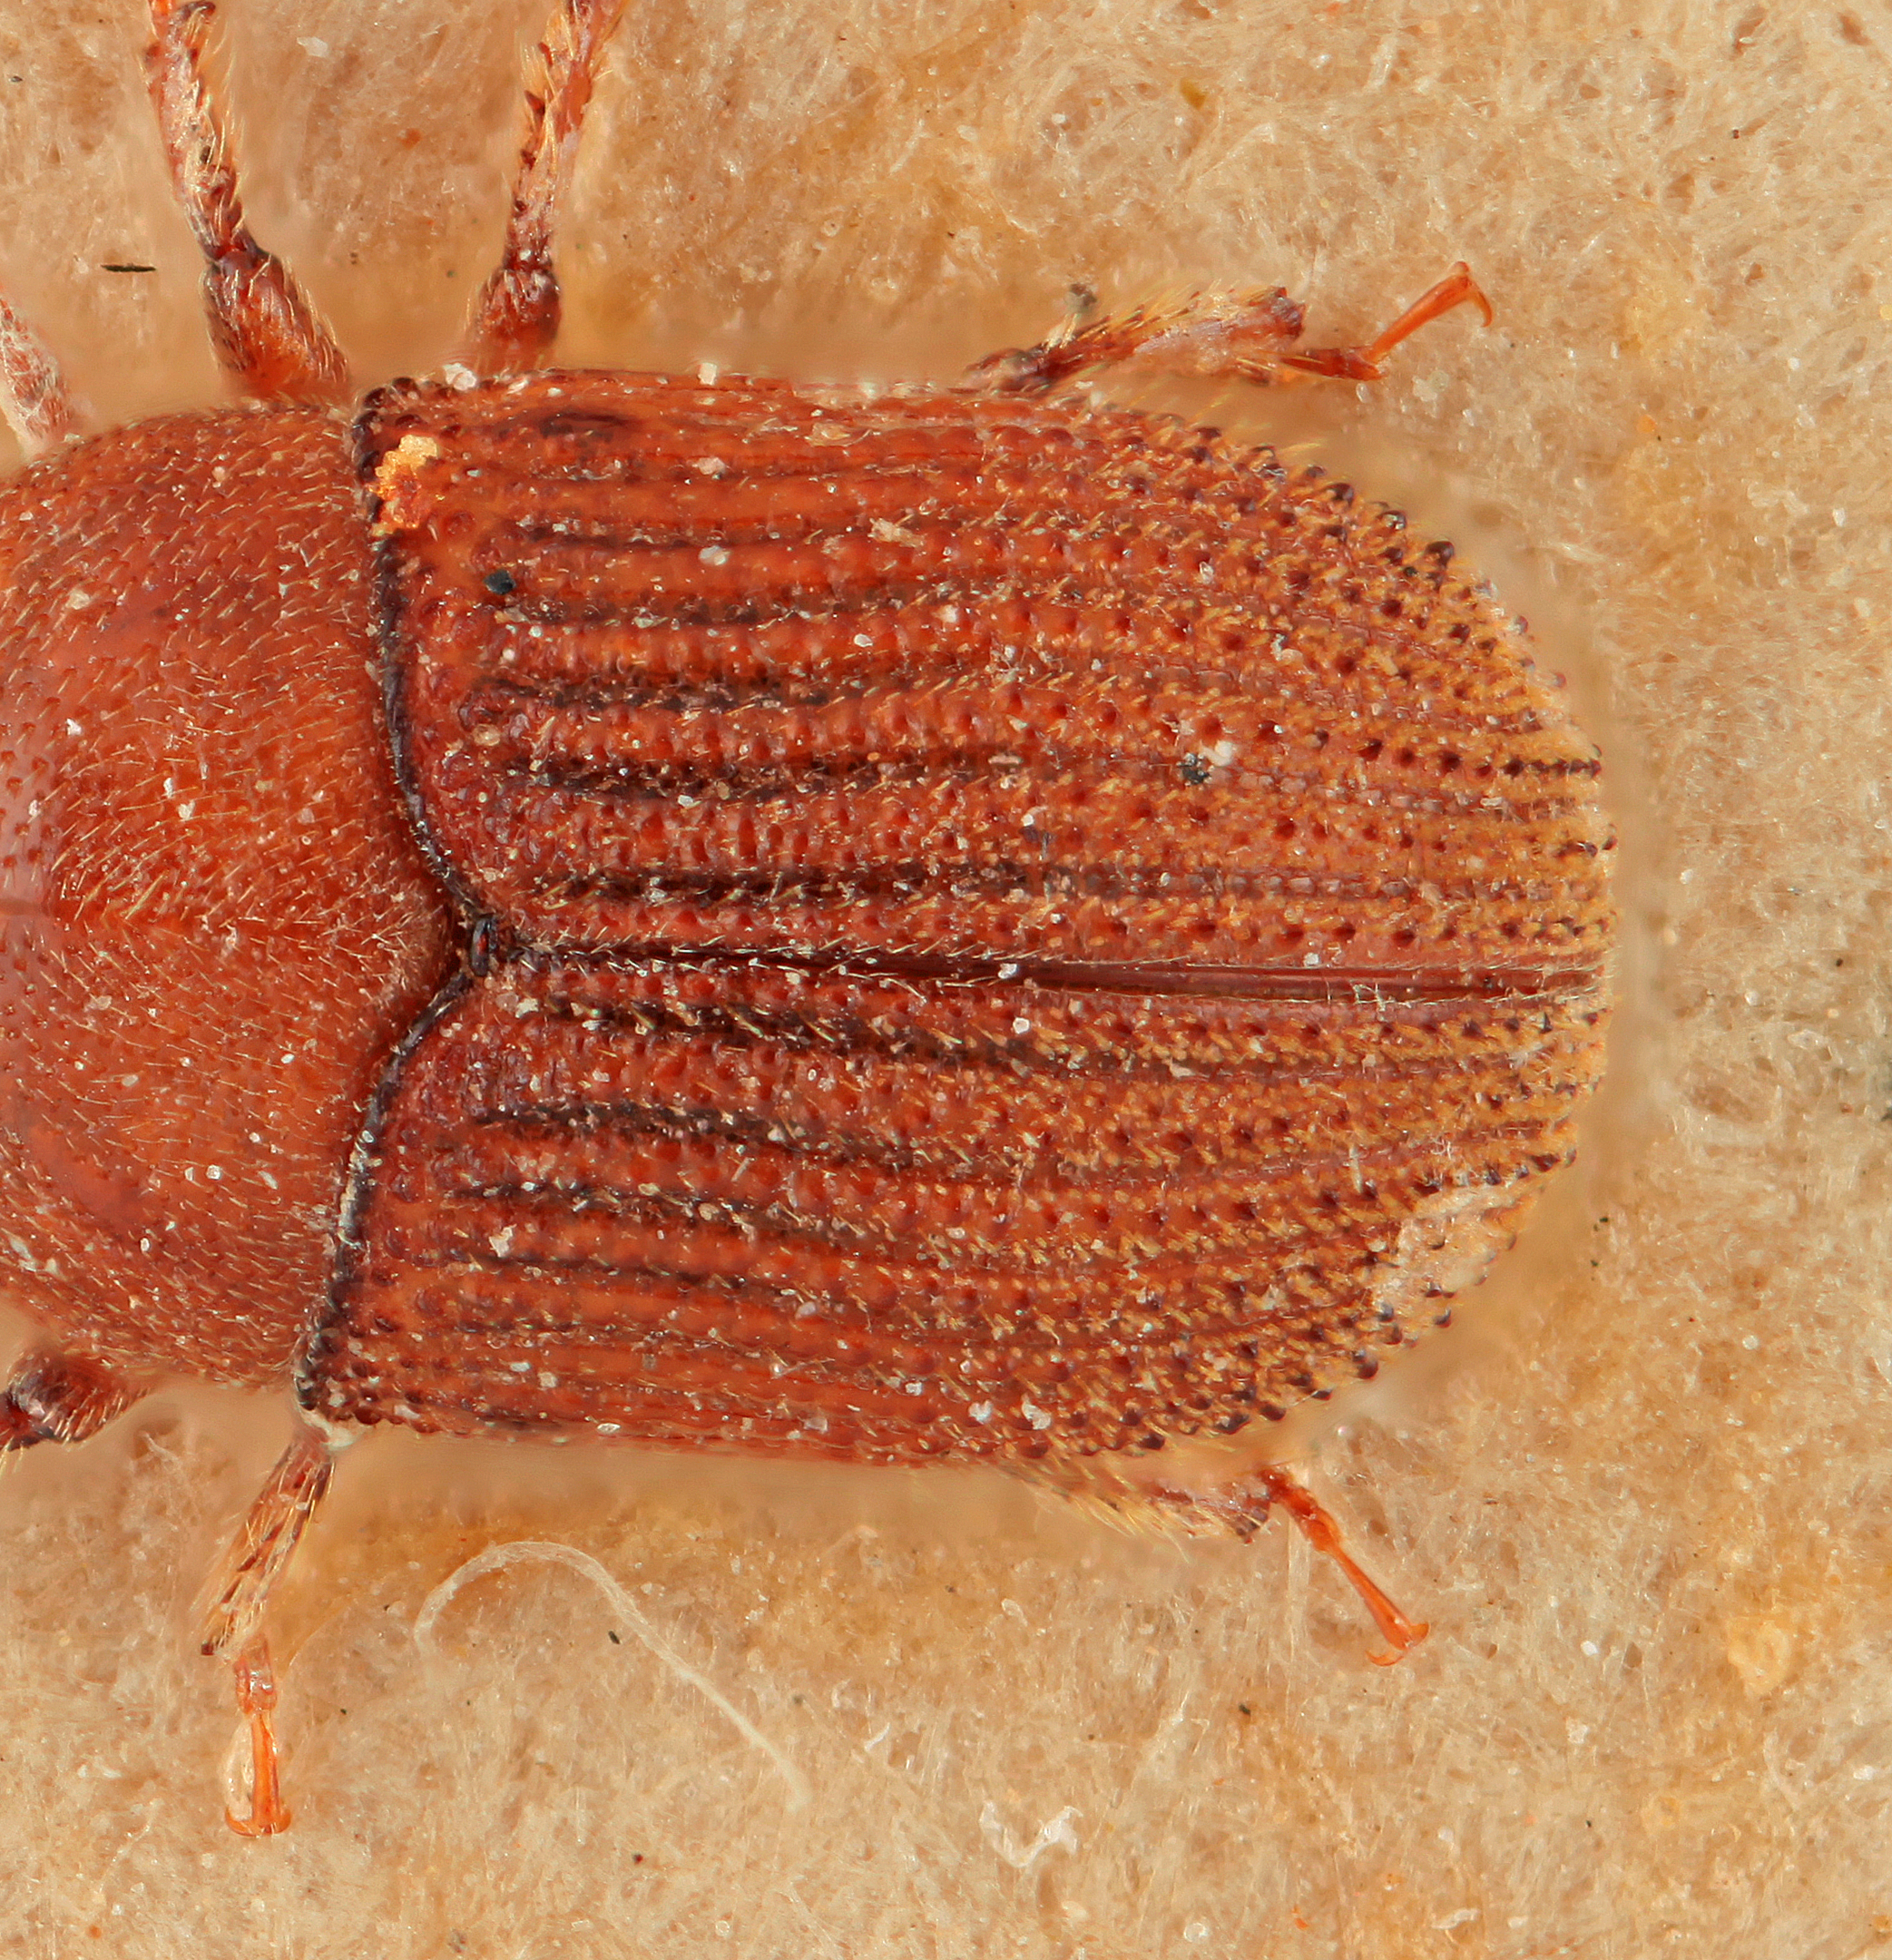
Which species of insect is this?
Olonthogaster jiri
